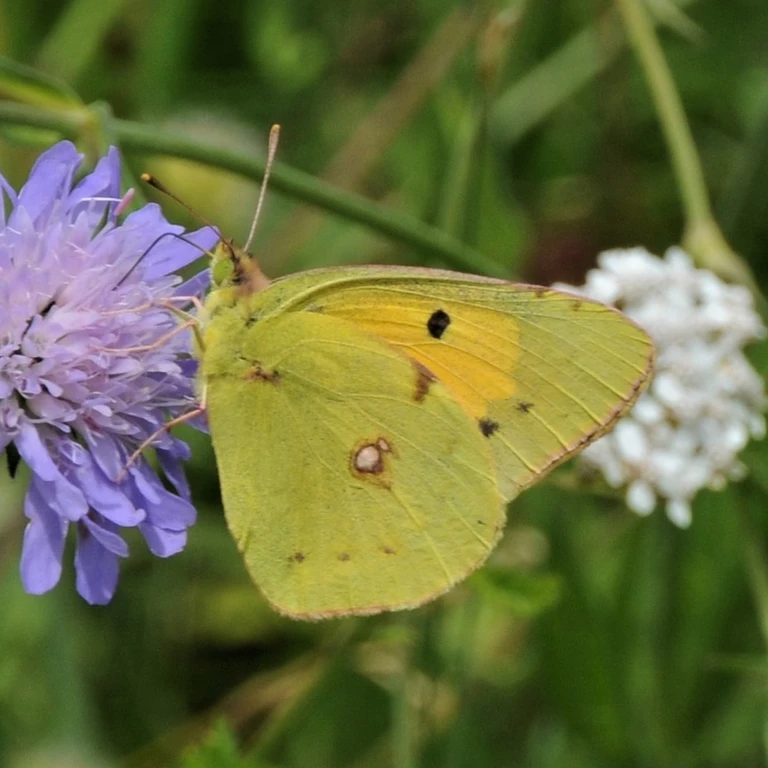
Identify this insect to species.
Colias croceus
